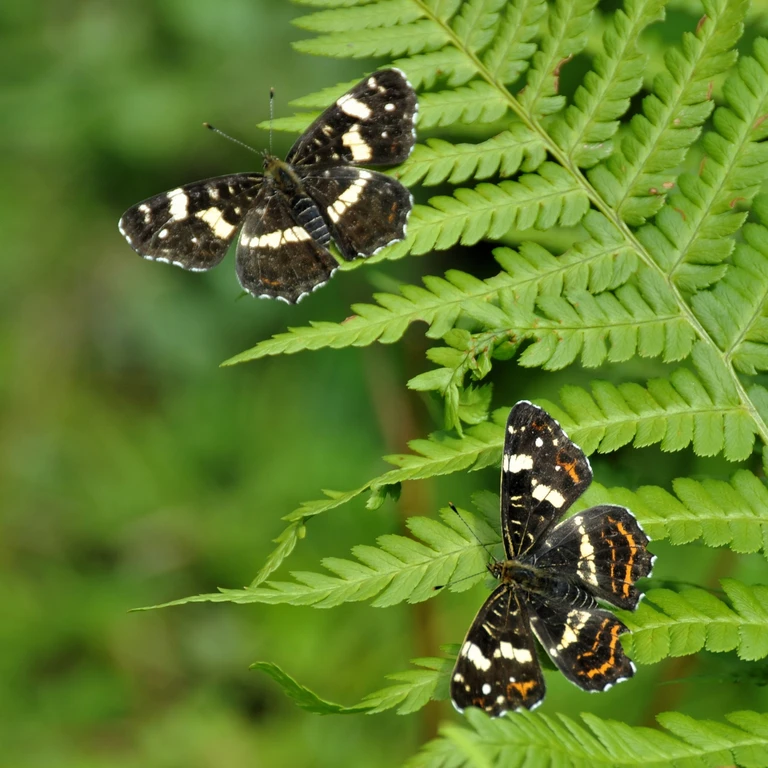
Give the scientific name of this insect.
Araschnia levana
